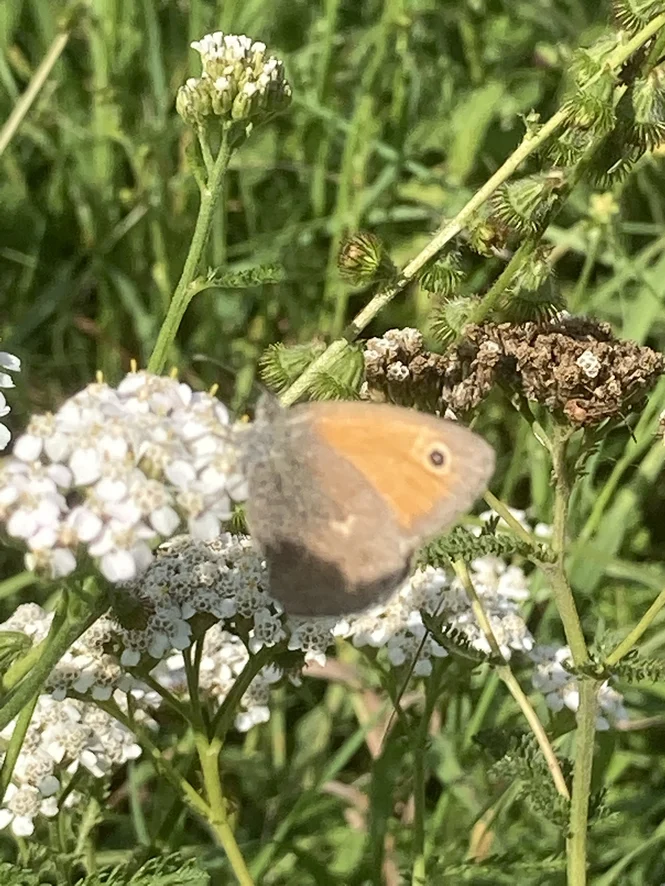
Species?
Coenonympha pamphilus
